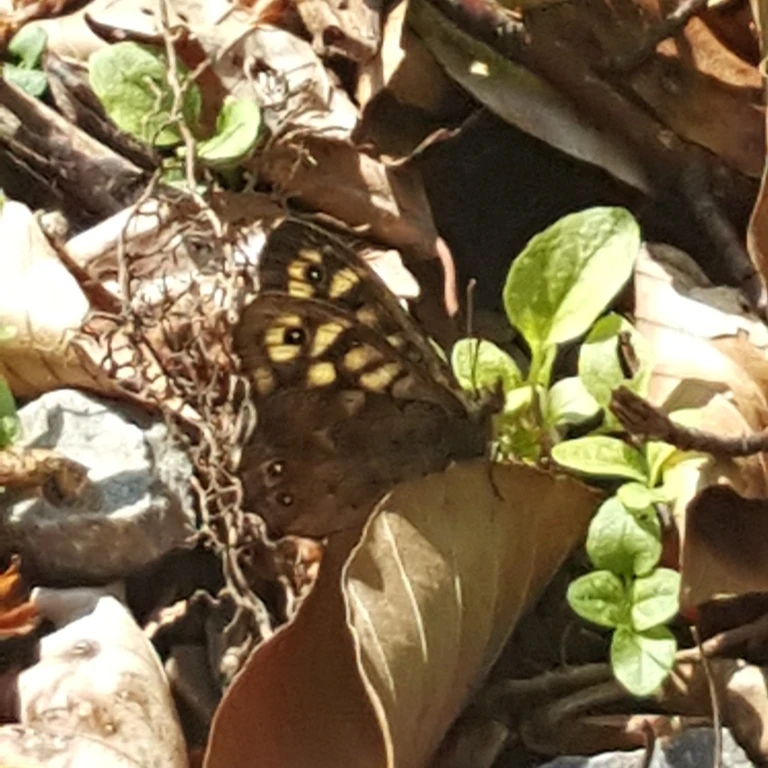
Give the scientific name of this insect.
Pararge aegeria
